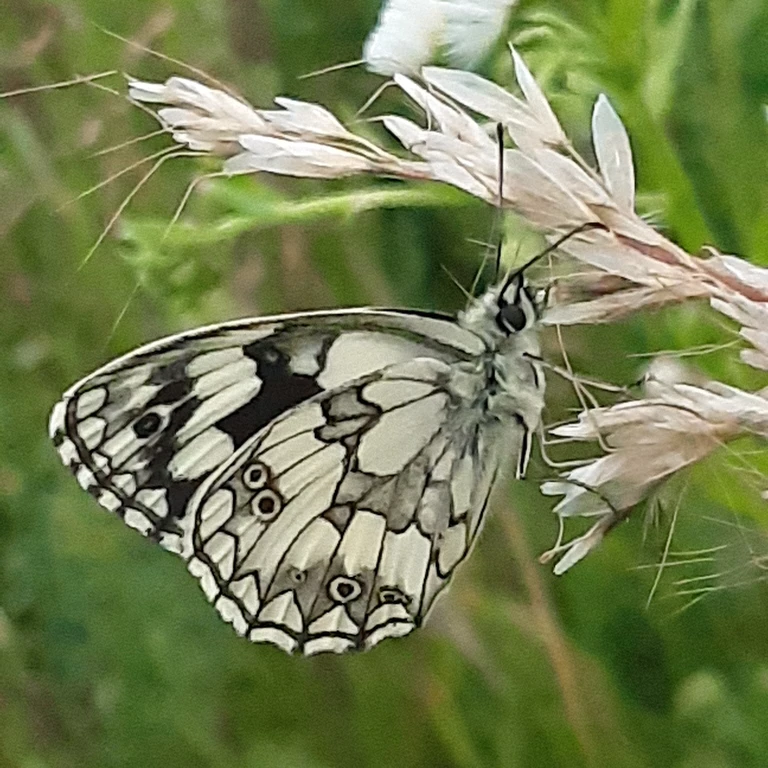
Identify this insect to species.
Melanargia galathea
